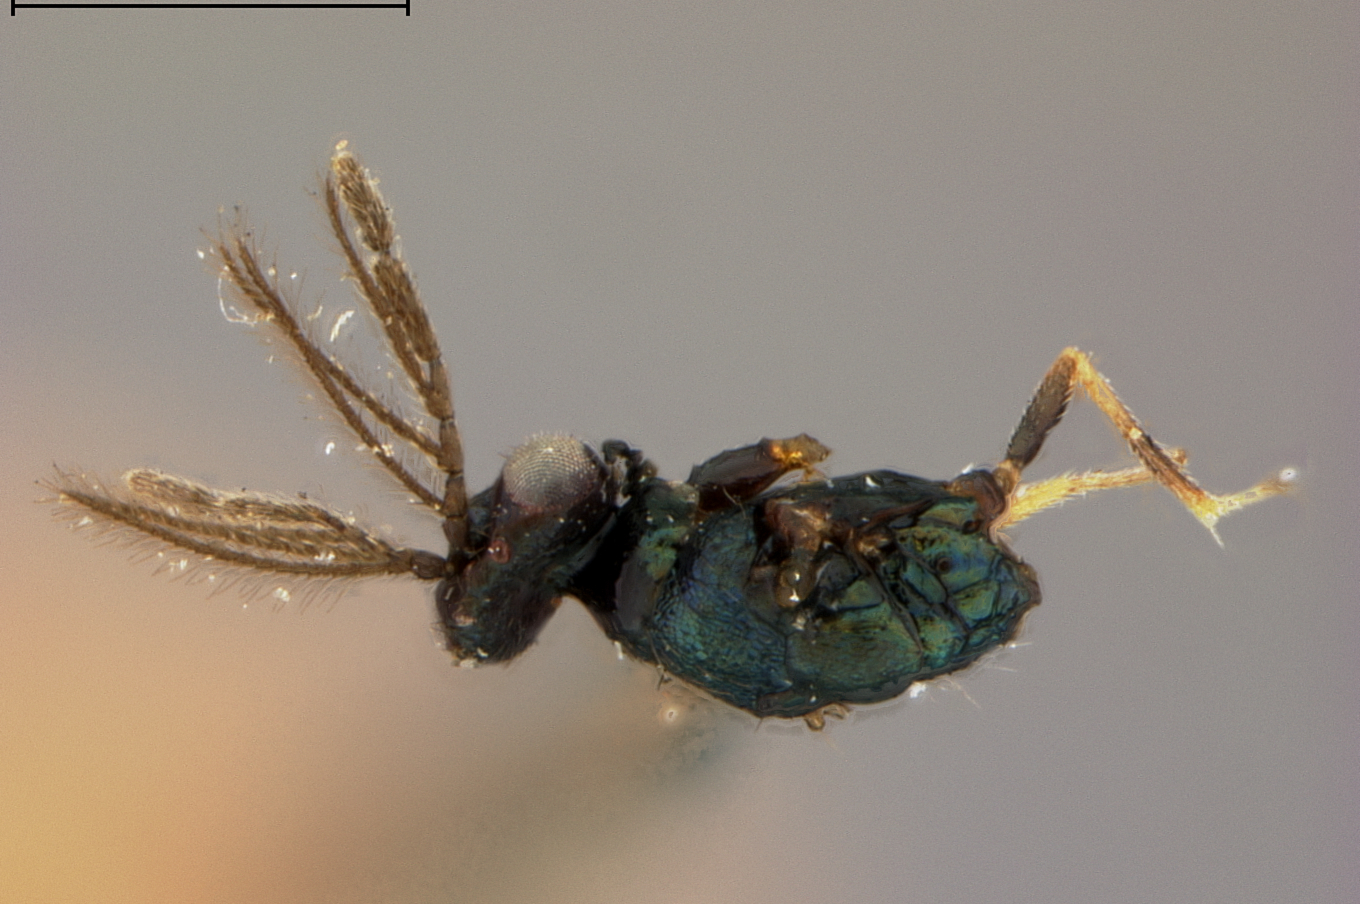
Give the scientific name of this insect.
Eulophus kukakensis
